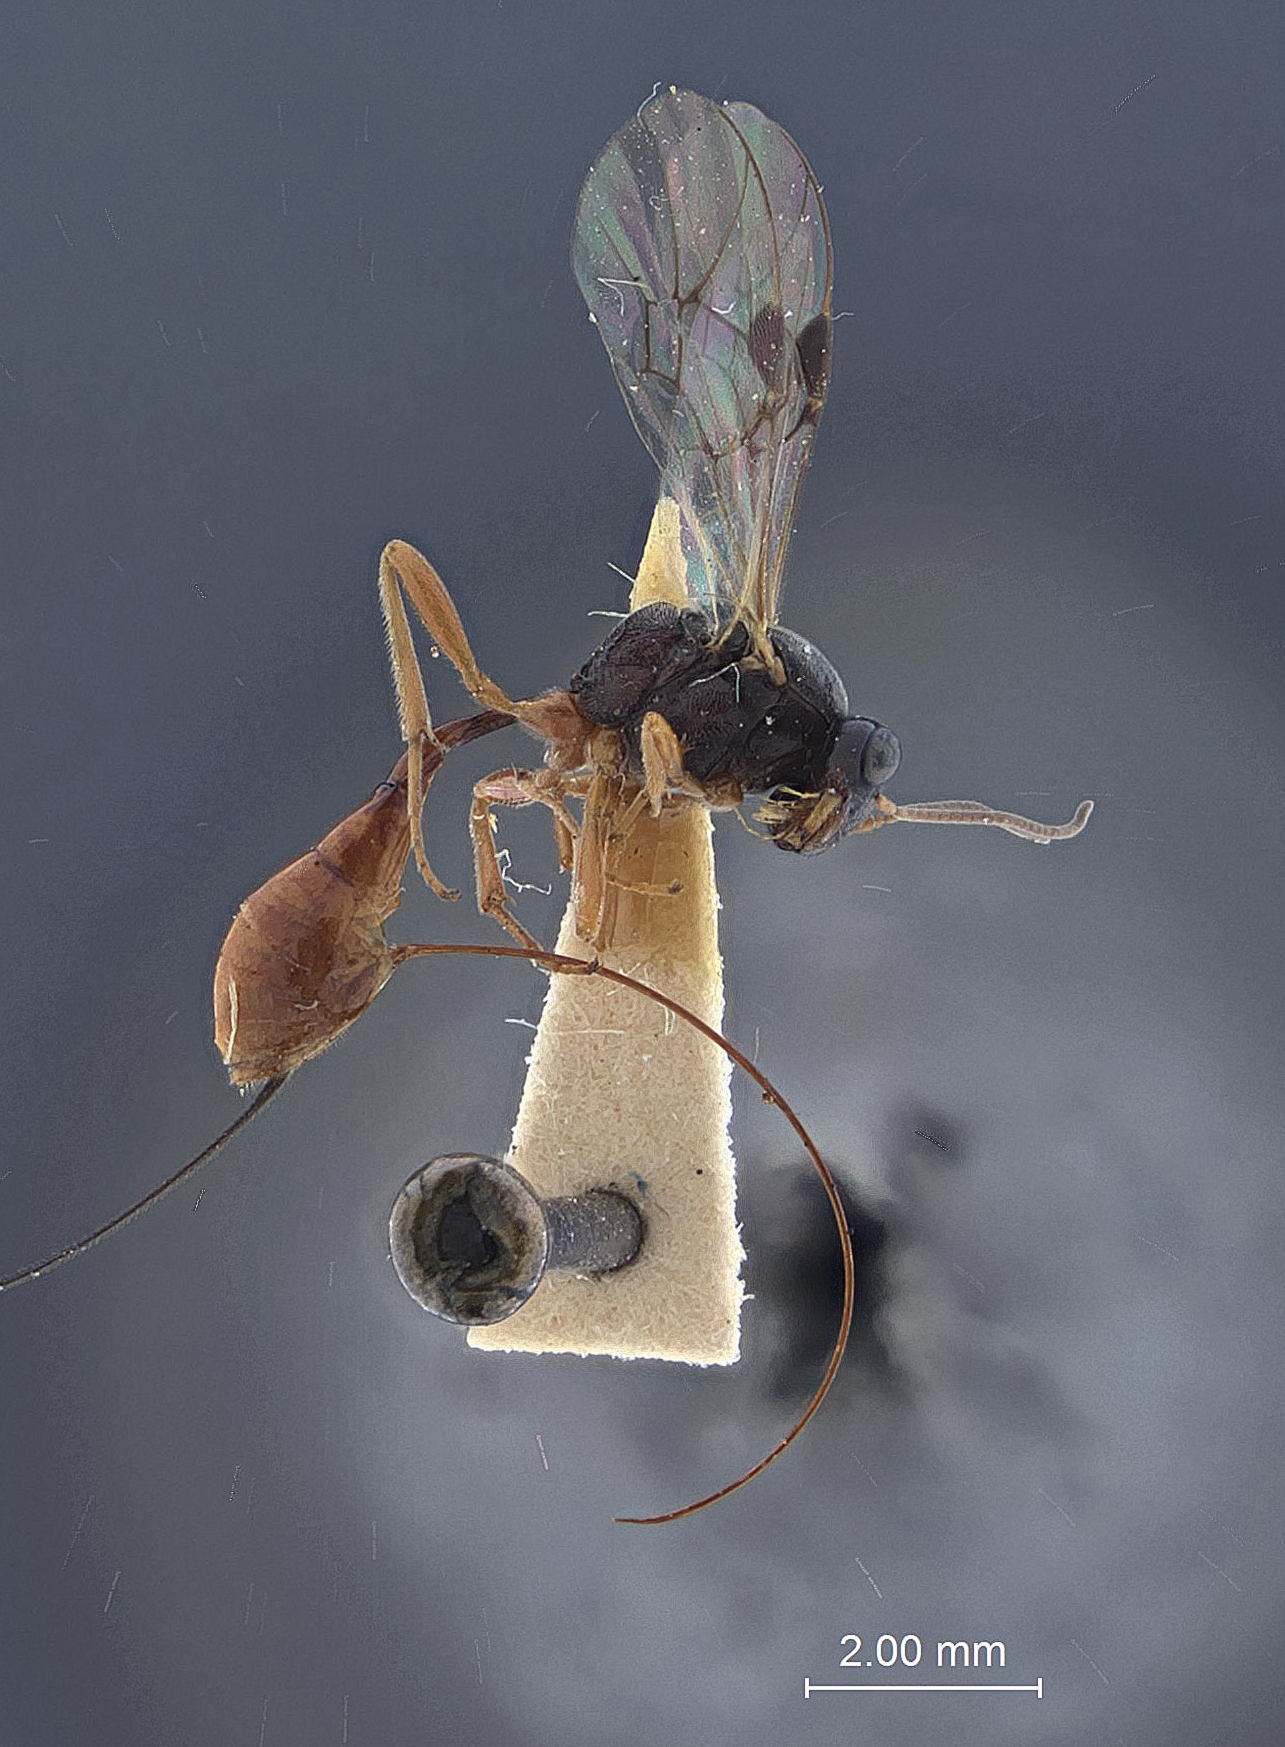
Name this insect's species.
Luchatema baldufi
